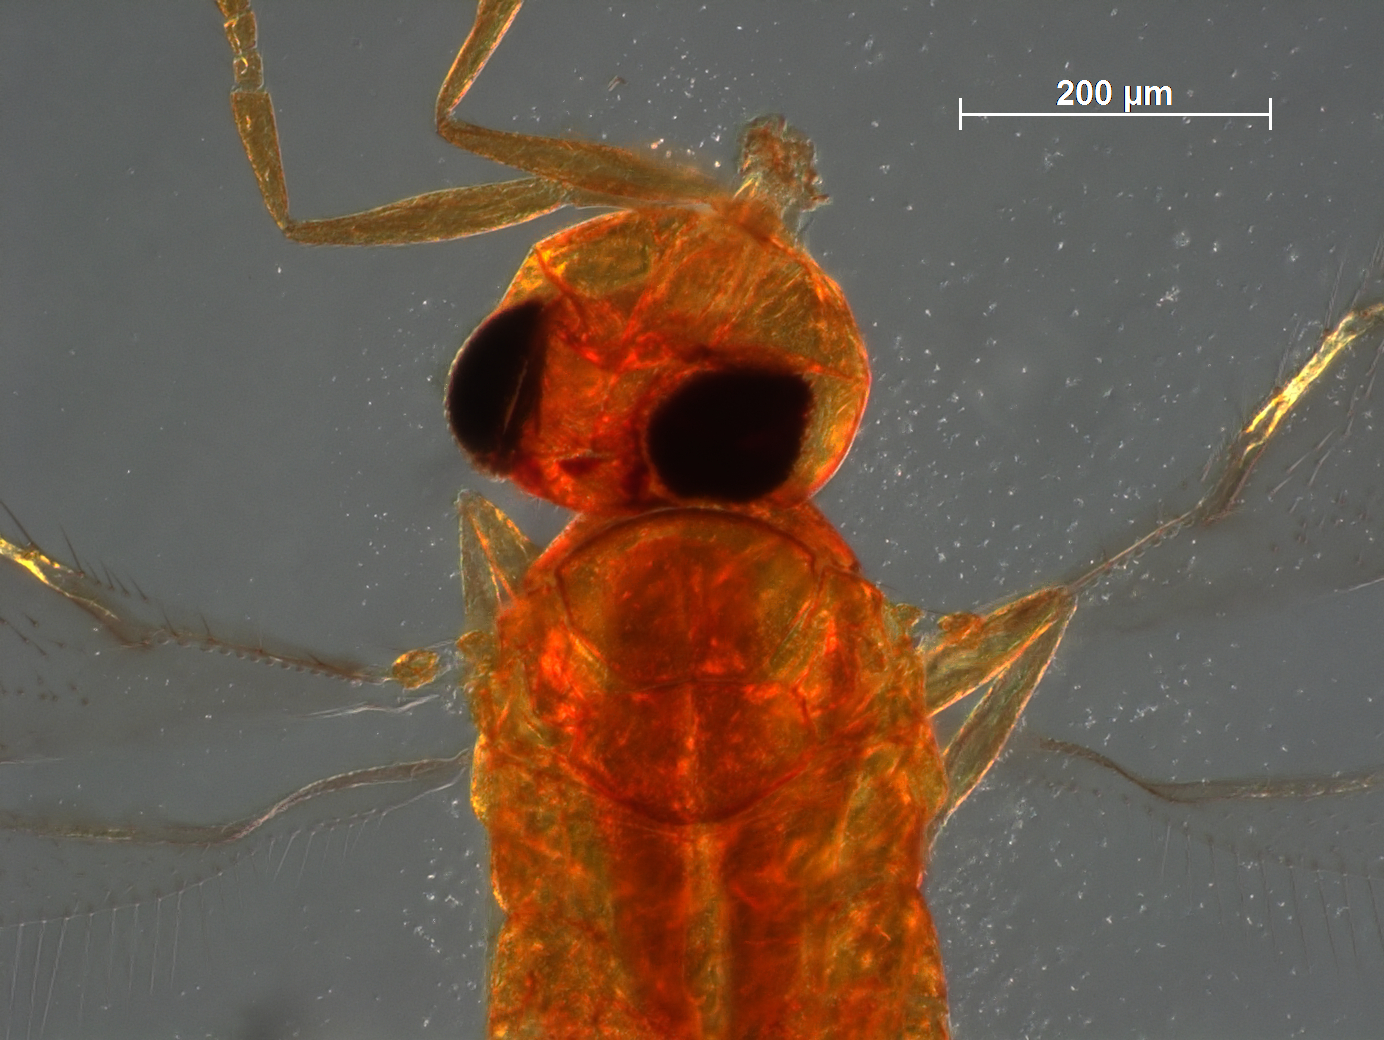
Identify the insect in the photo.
Eretmocerus clauseni
